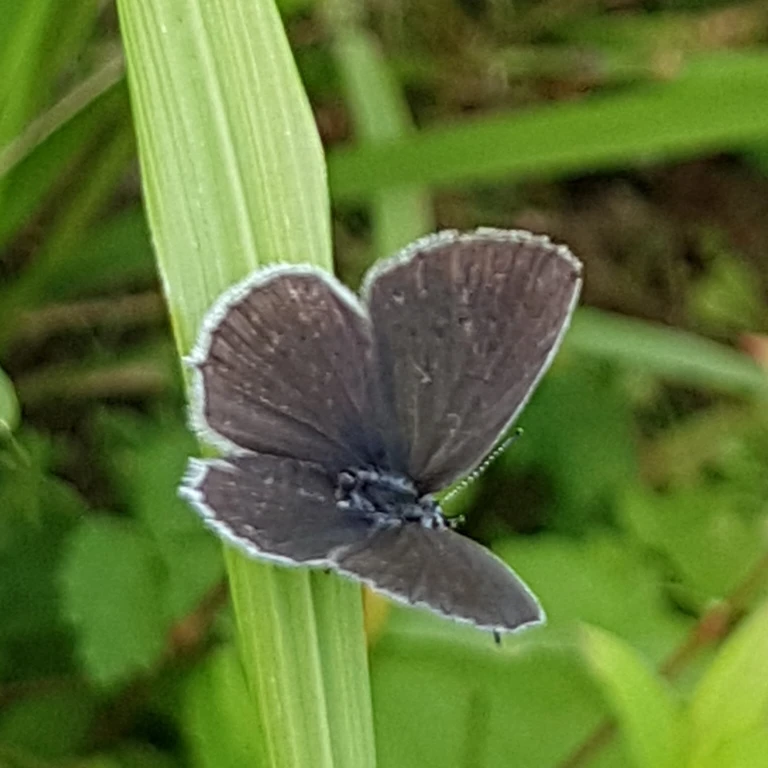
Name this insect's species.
Cupido decolorata (also Elkalyce decolorata)
